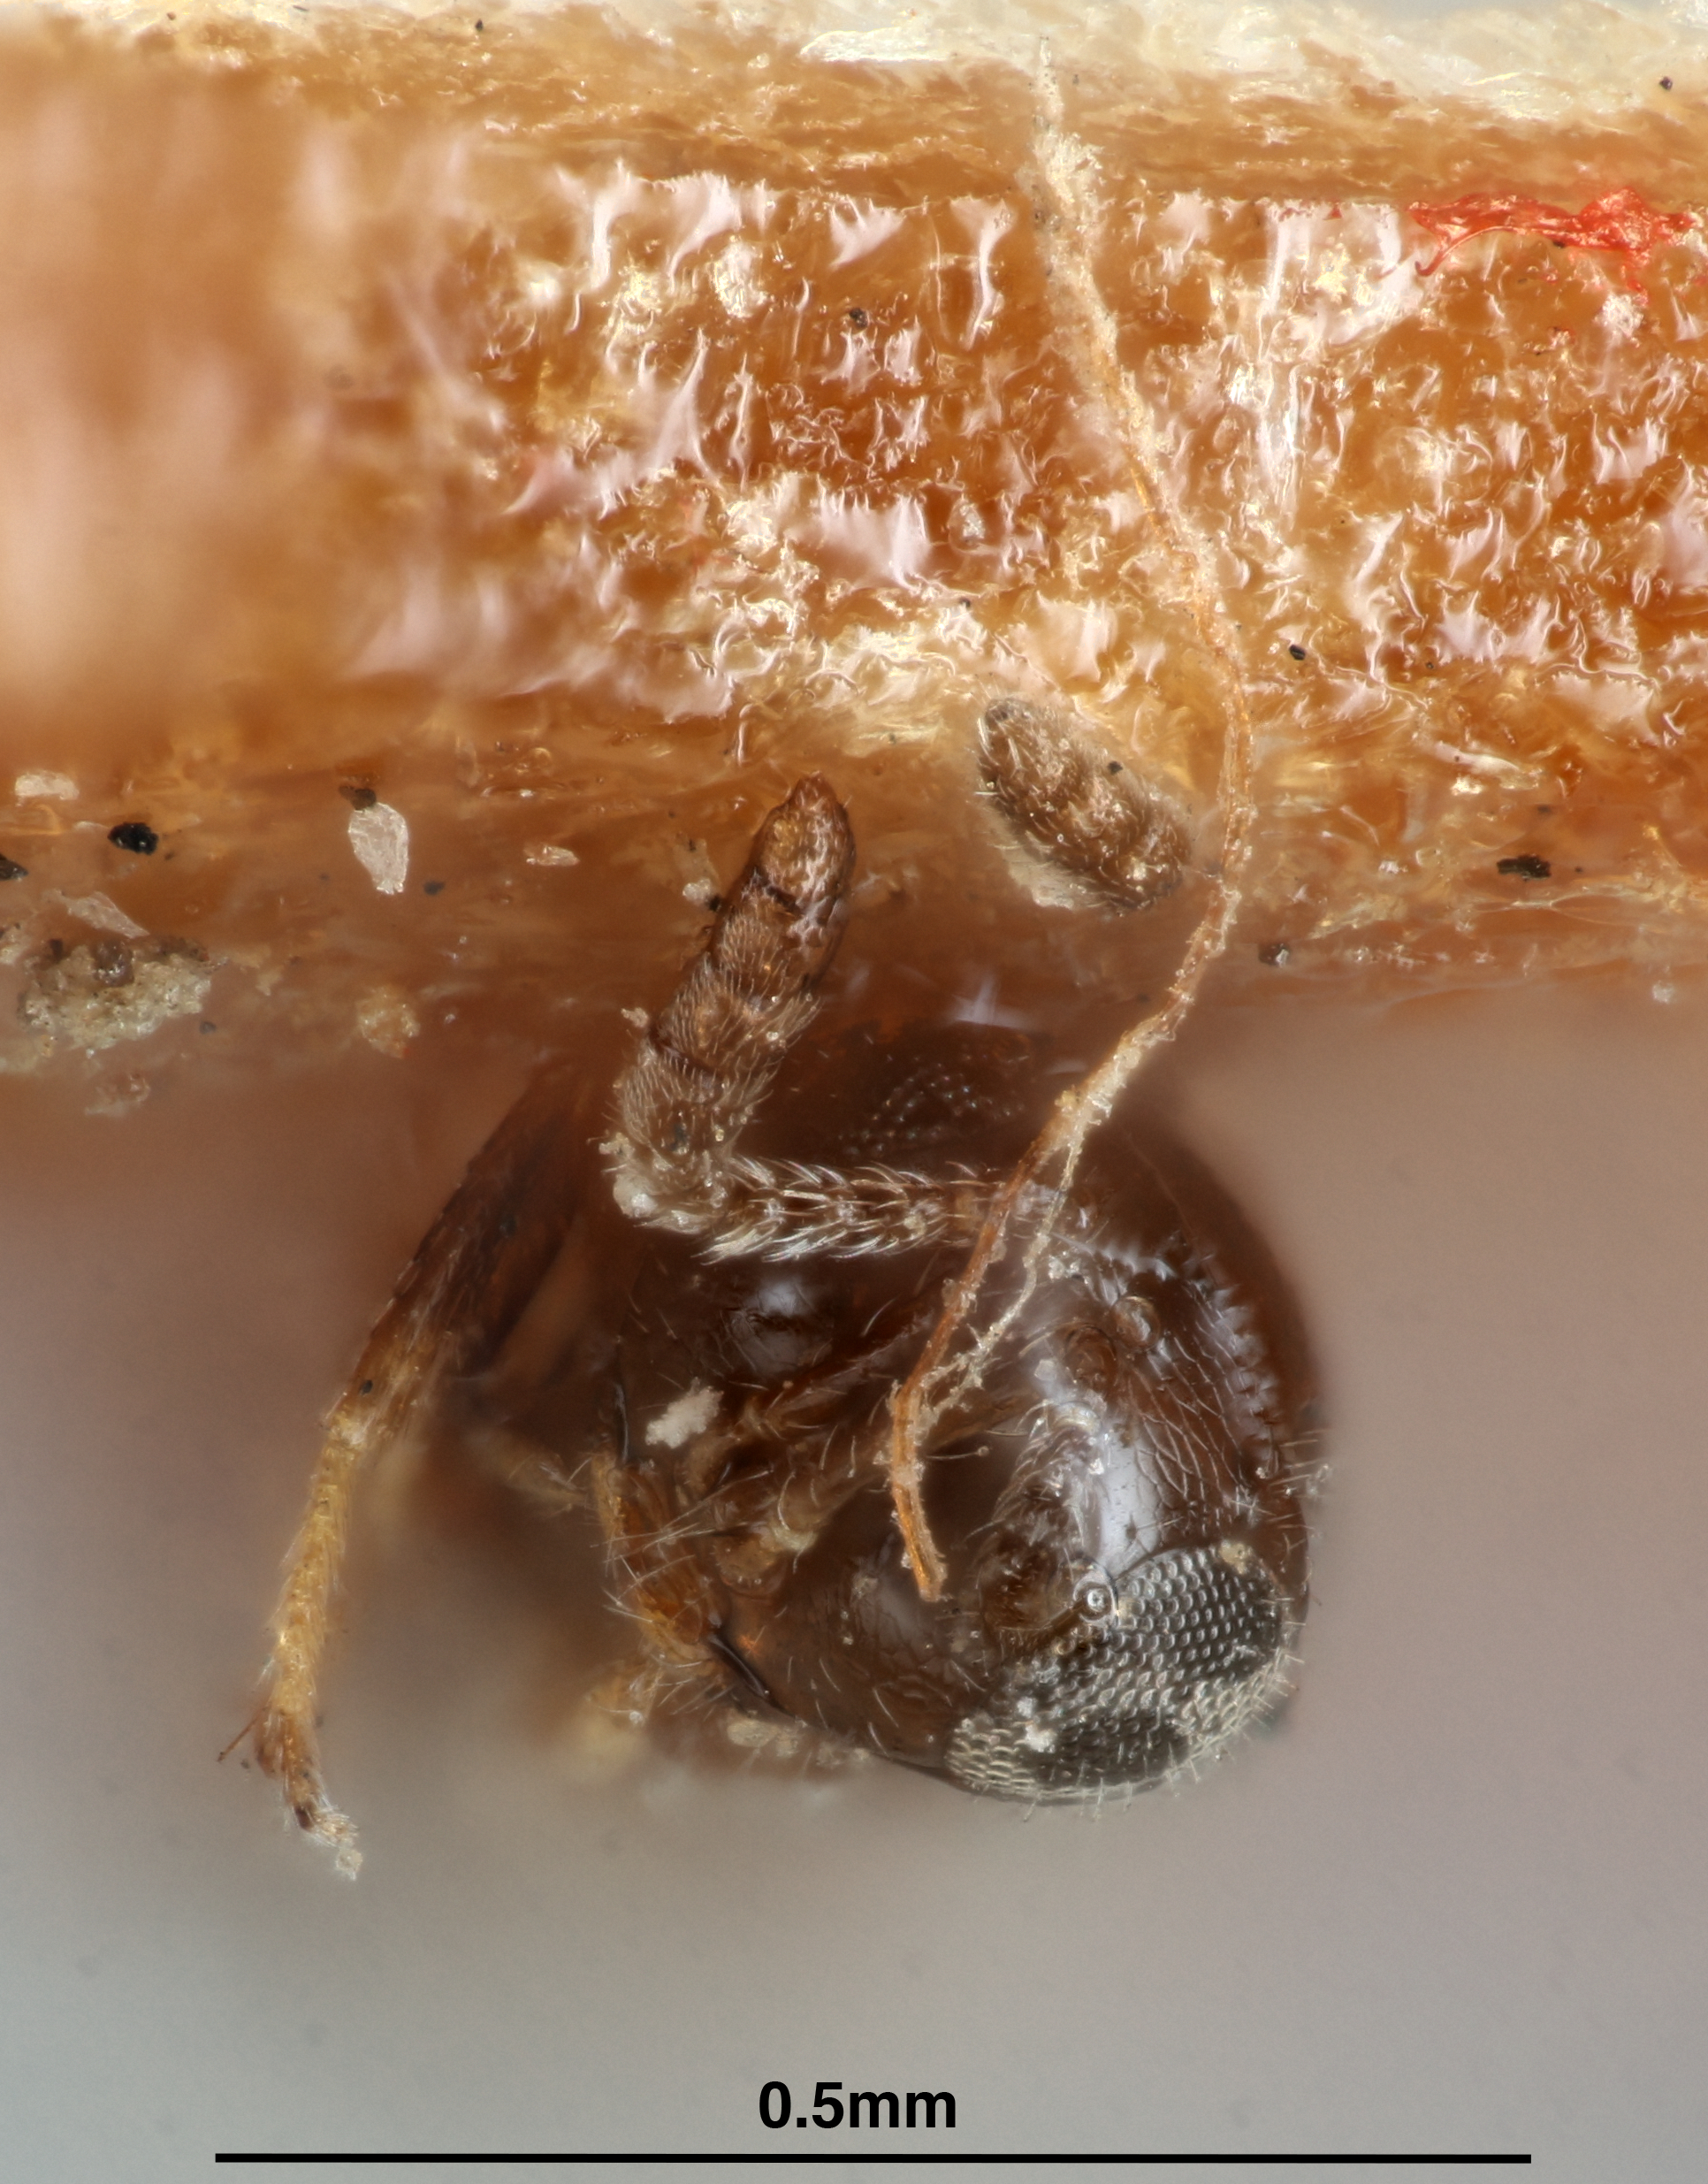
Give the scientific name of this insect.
Telenomus noctuae
